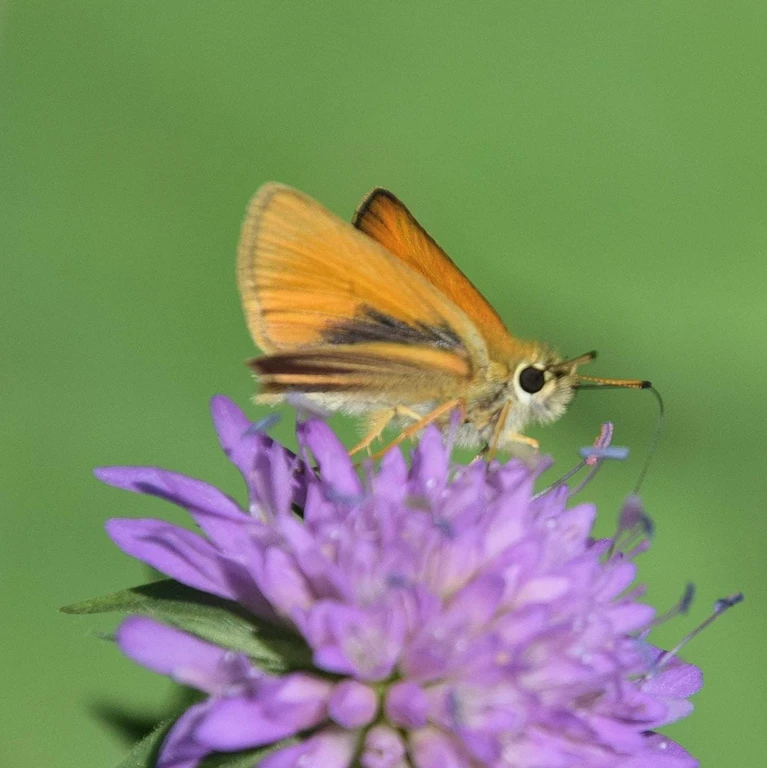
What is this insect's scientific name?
Thymelicus lineola
